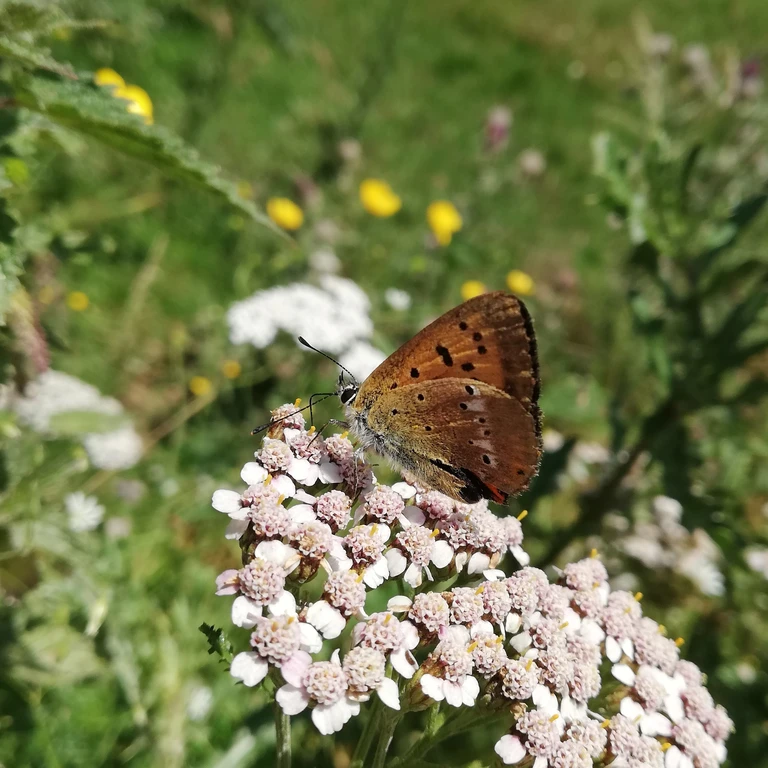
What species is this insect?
Lycaena virgaureae
